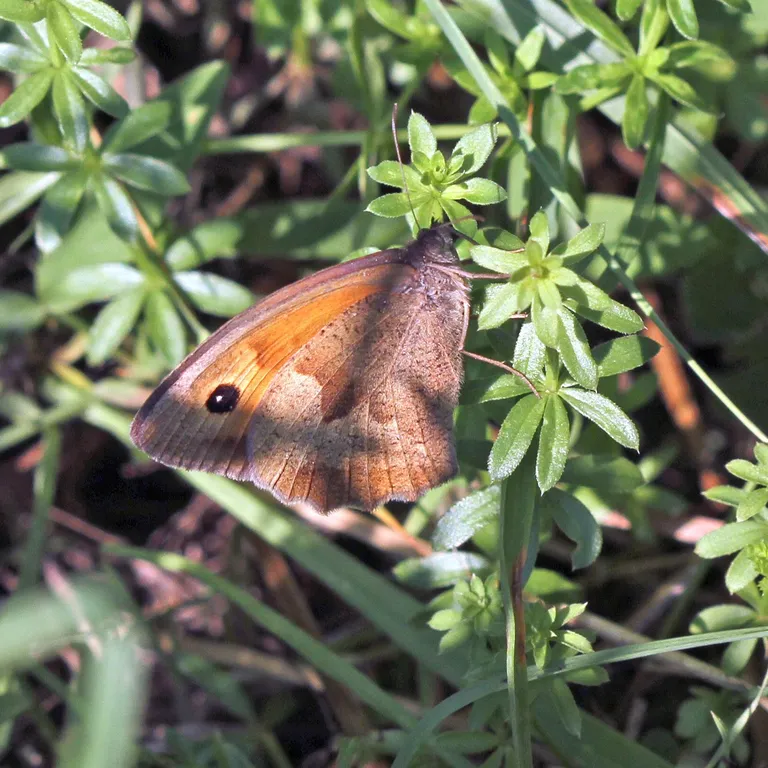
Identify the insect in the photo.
Maniola jurtina
